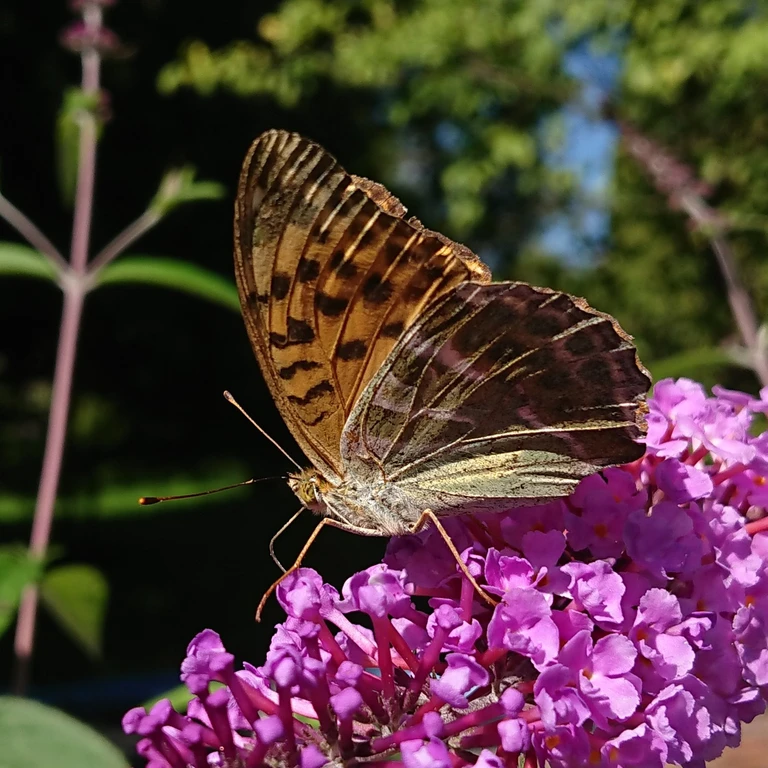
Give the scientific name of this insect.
Argynnis paphia
